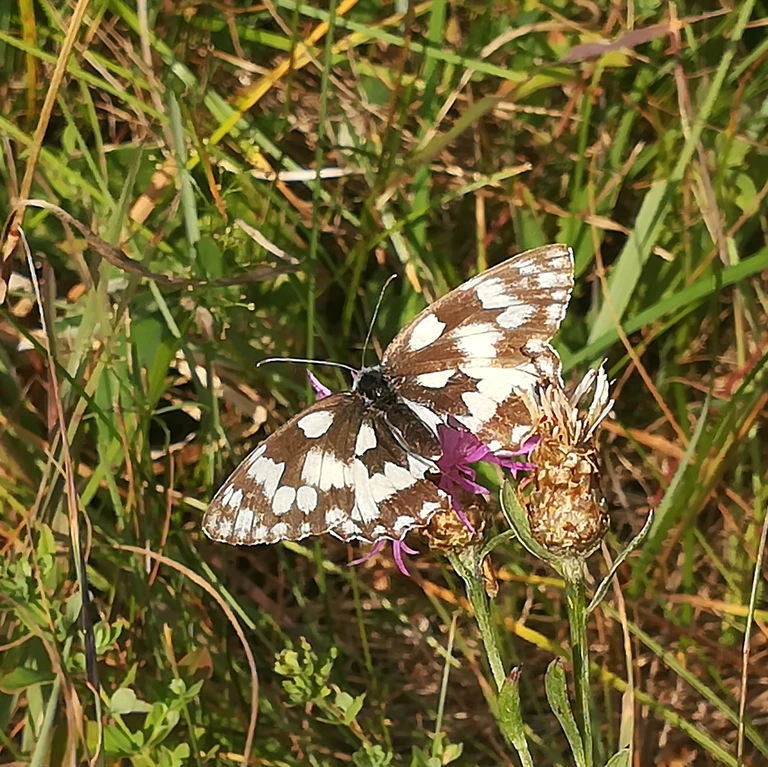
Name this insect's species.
Melanargia galathea
